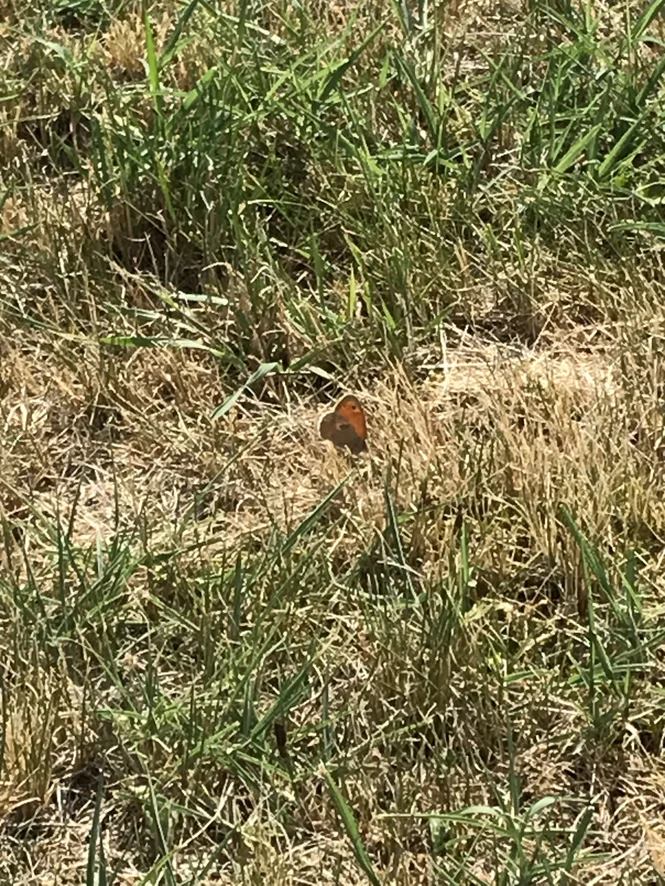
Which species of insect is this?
Coenonympha pamphilus
